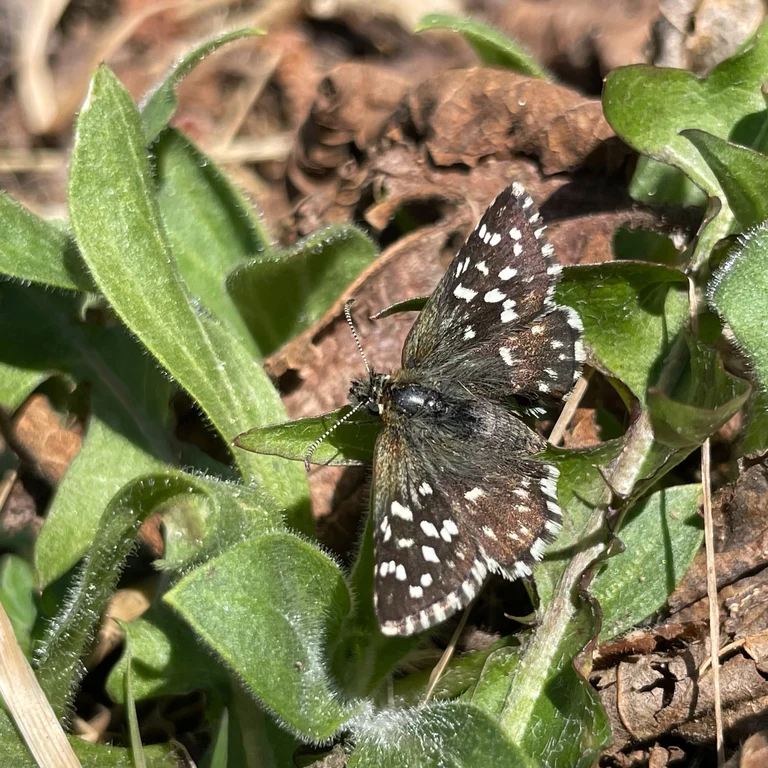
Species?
Pyrgus malvae
